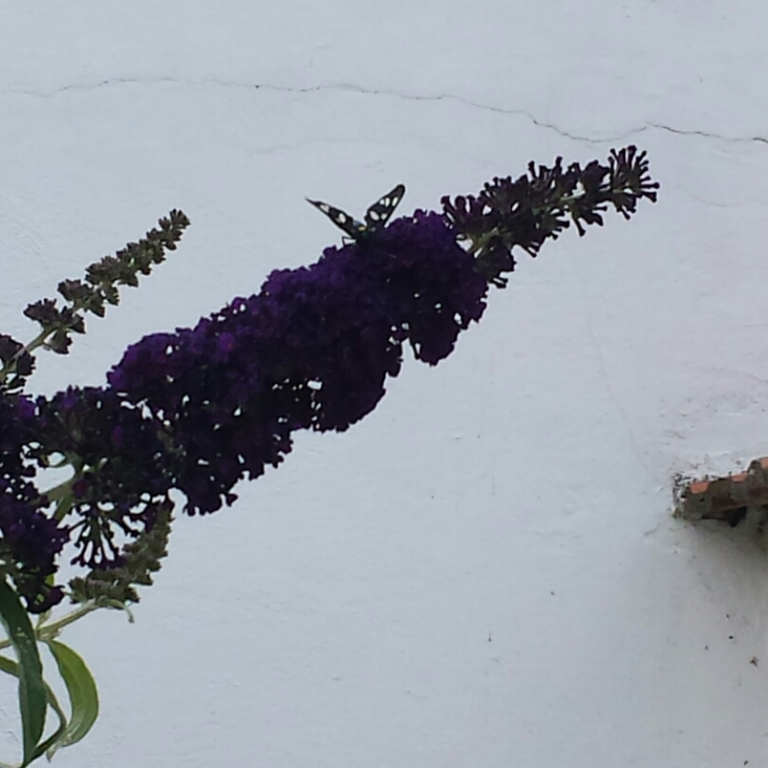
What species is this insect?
Amata phegea
